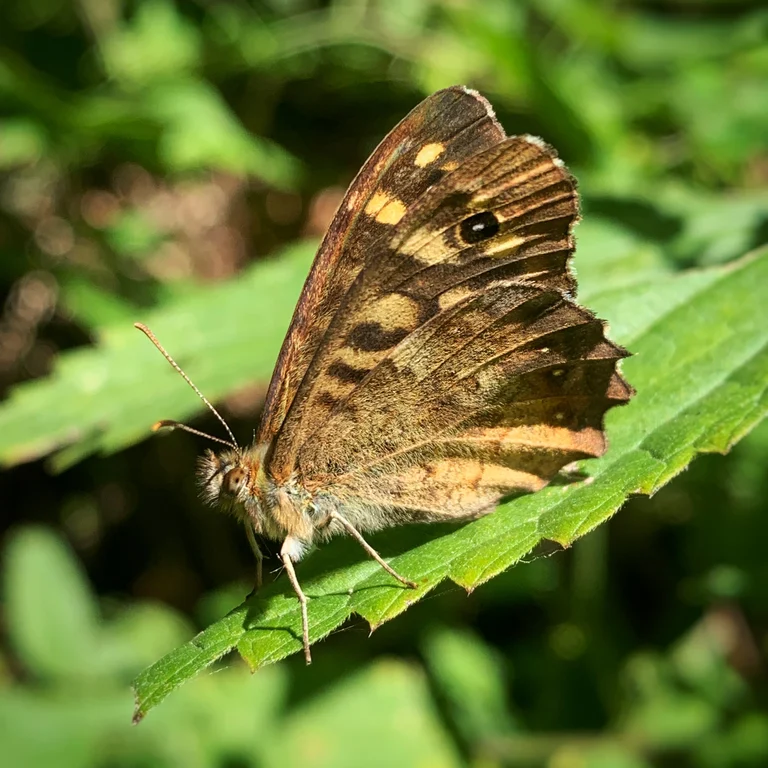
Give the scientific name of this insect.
Pararge aegeria
